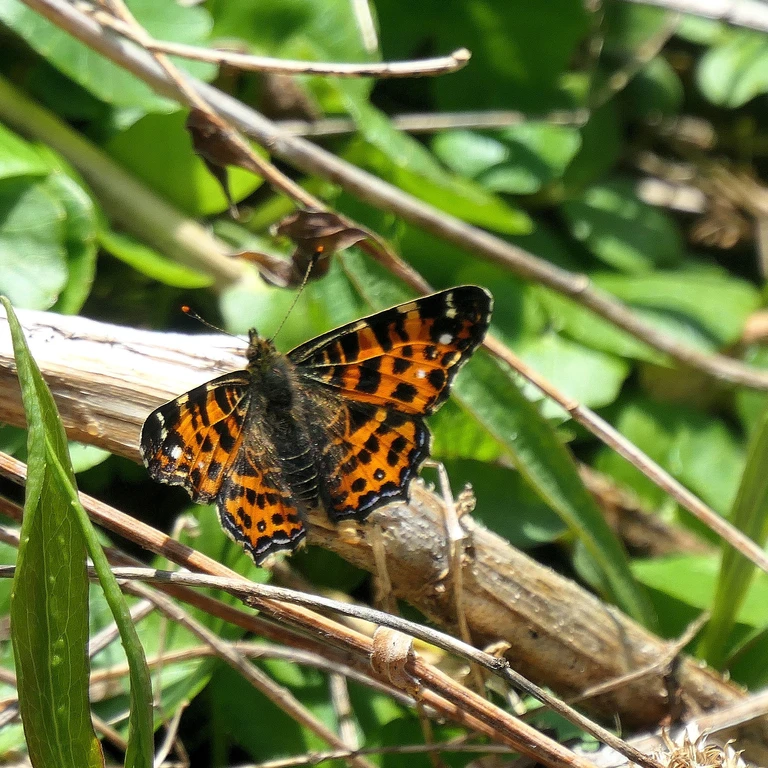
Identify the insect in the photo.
Araschnia levana
